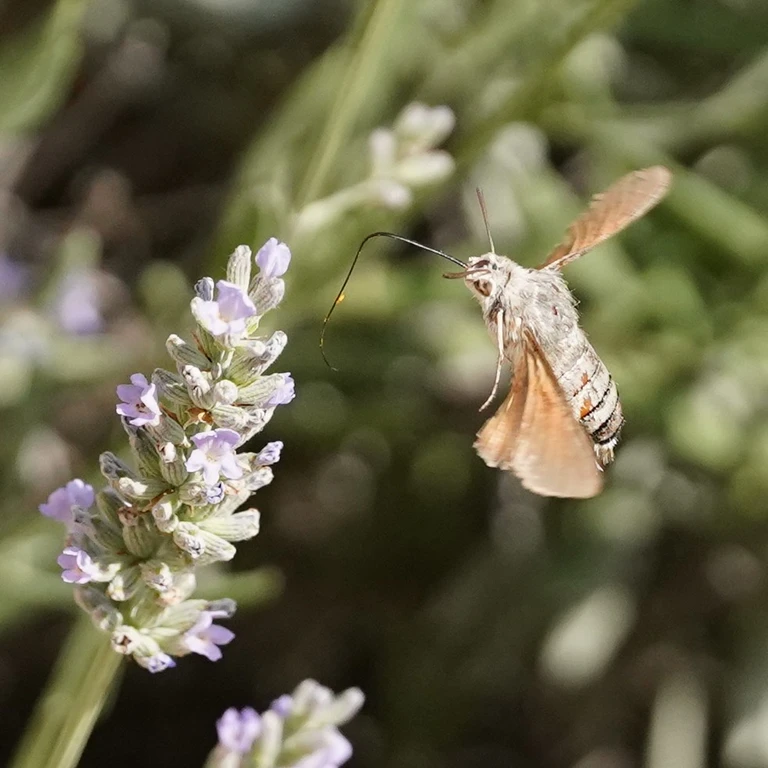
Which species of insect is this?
Macroglossum stellatarum
